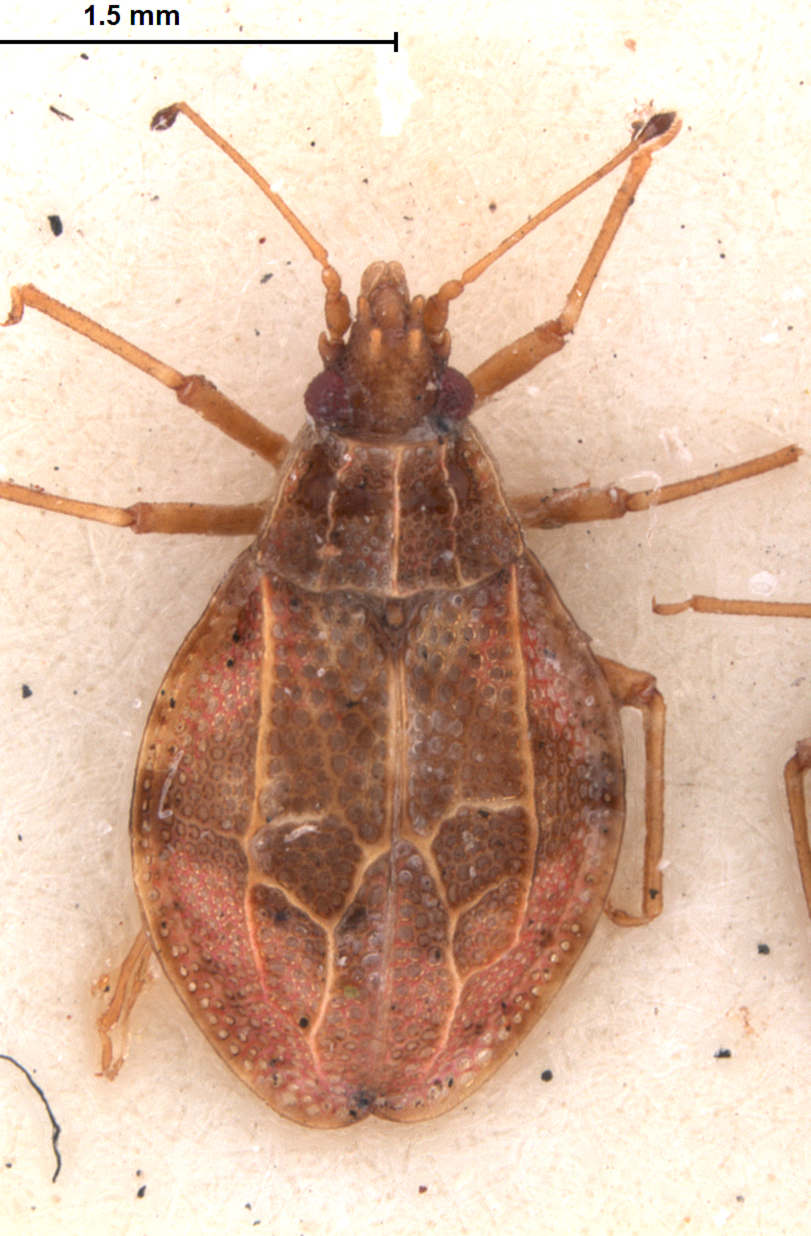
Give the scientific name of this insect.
Gonycentrum socium
